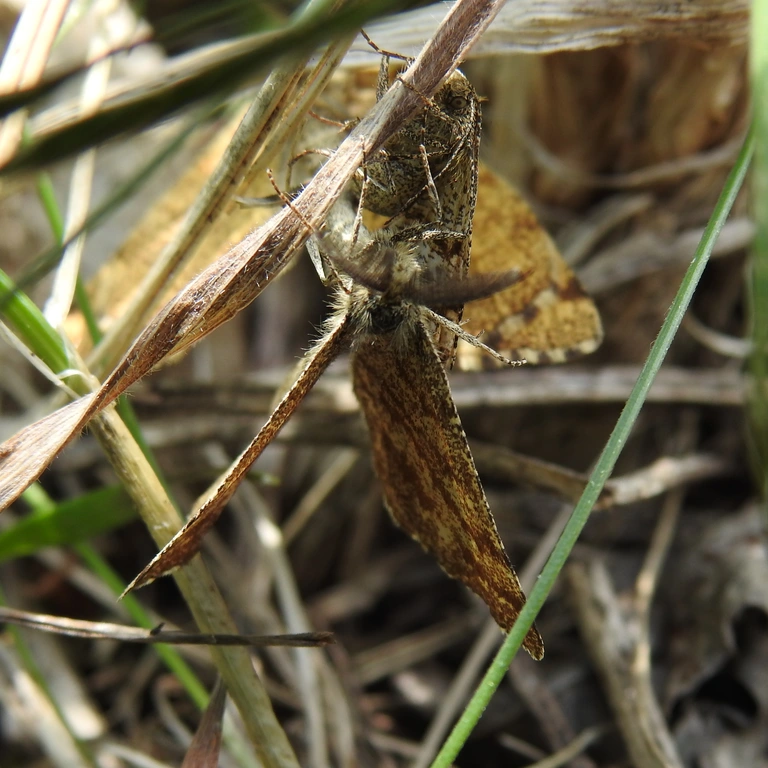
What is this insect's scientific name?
Ematurga atomaria
